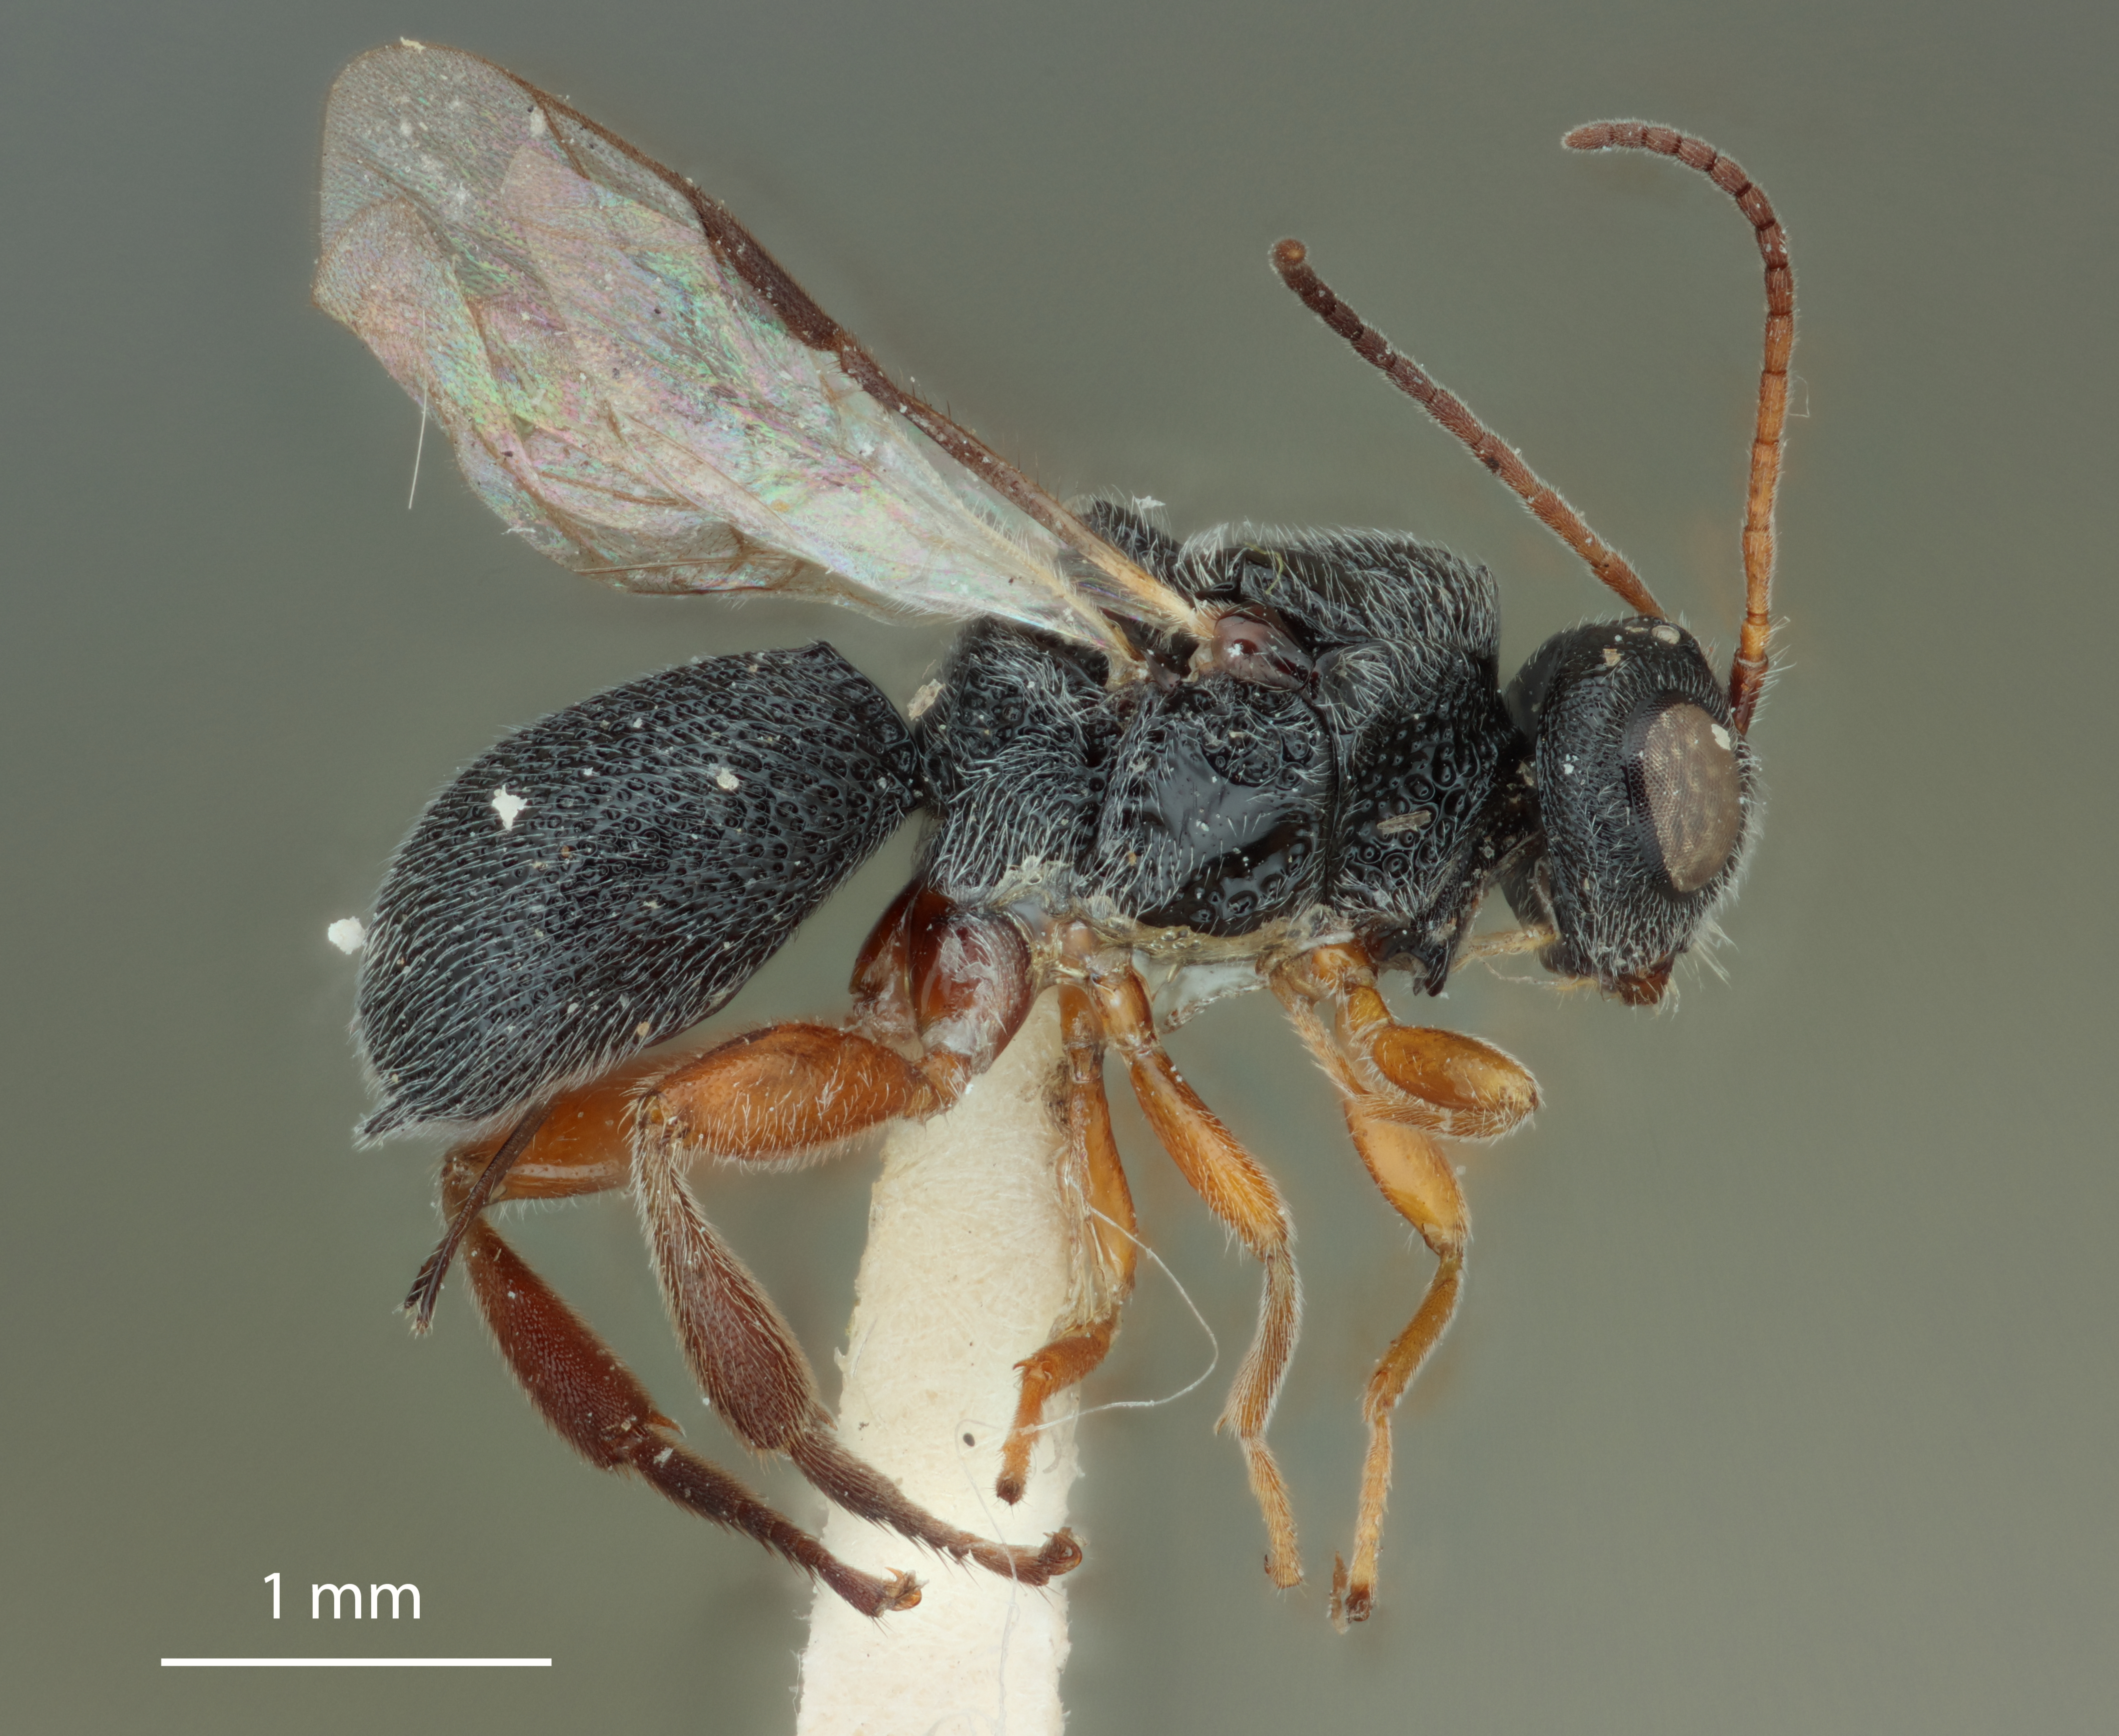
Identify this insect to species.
Urosigalphus australis
